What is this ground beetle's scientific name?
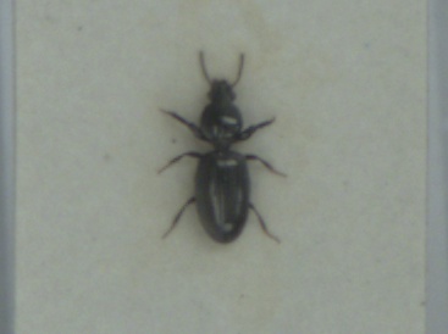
Dyschirius aeneus
